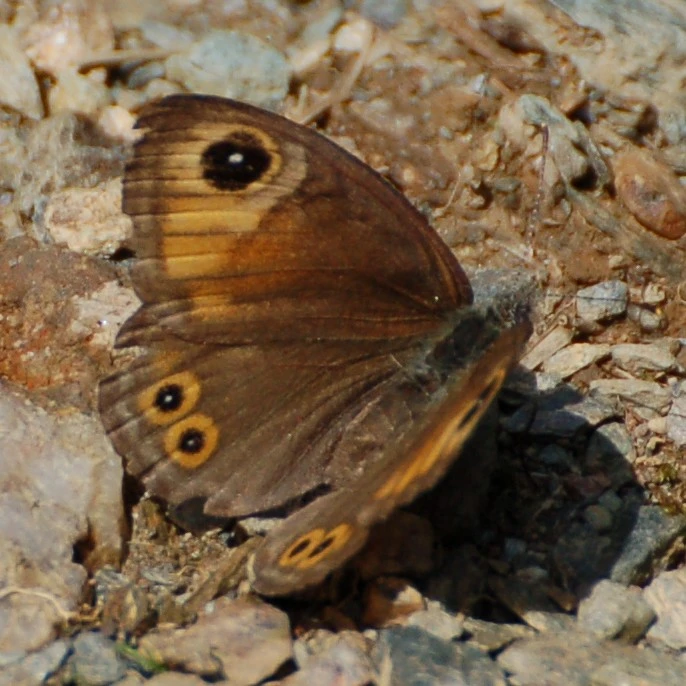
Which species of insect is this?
Lasiommata maera (also Pararge maera)
